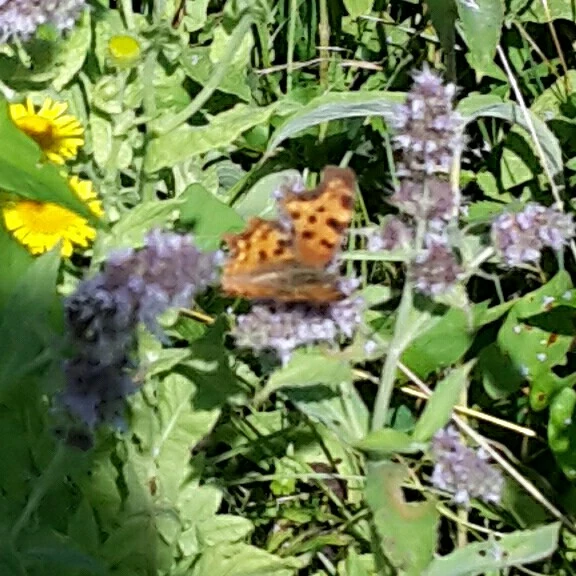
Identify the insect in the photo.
Polygonia c-album
